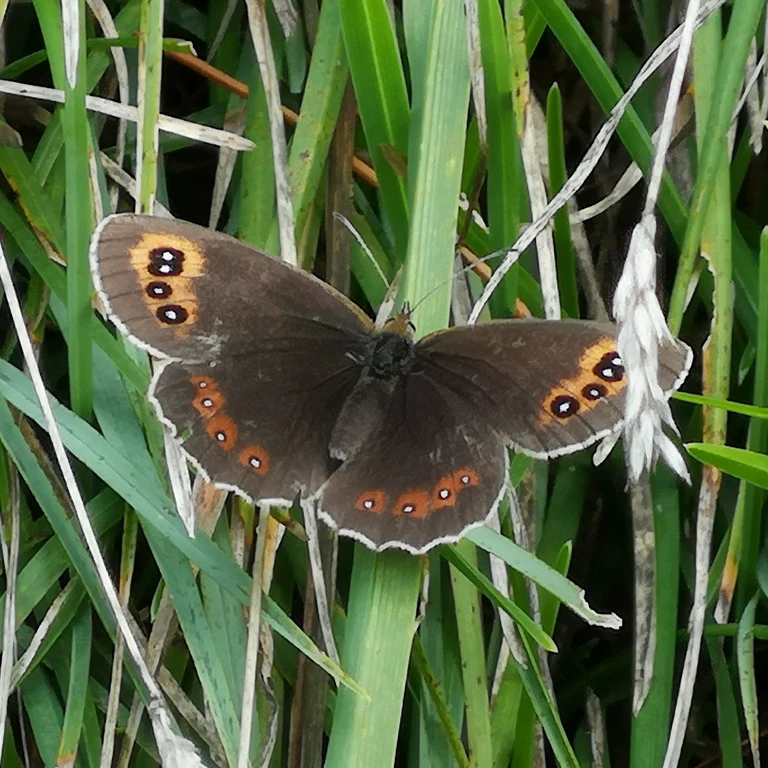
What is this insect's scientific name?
Erebia aethiops
